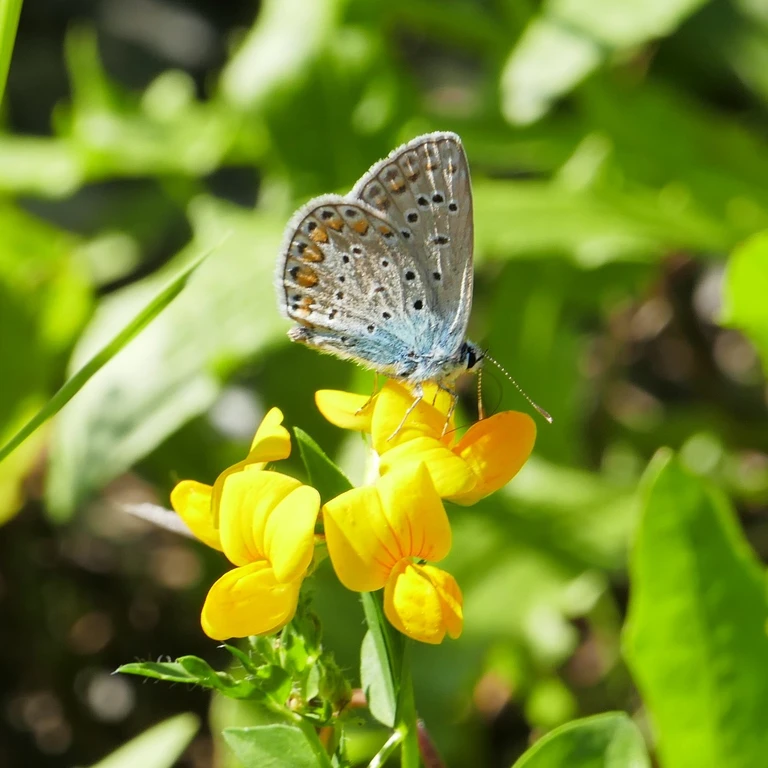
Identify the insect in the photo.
Polyommatus icarus
